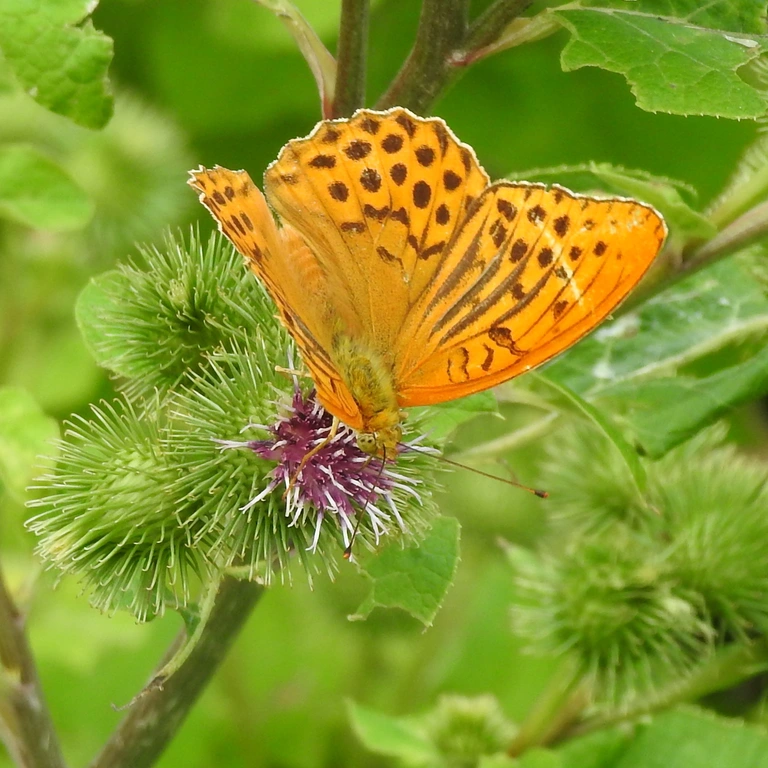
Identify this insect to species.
Argynnis paphia
